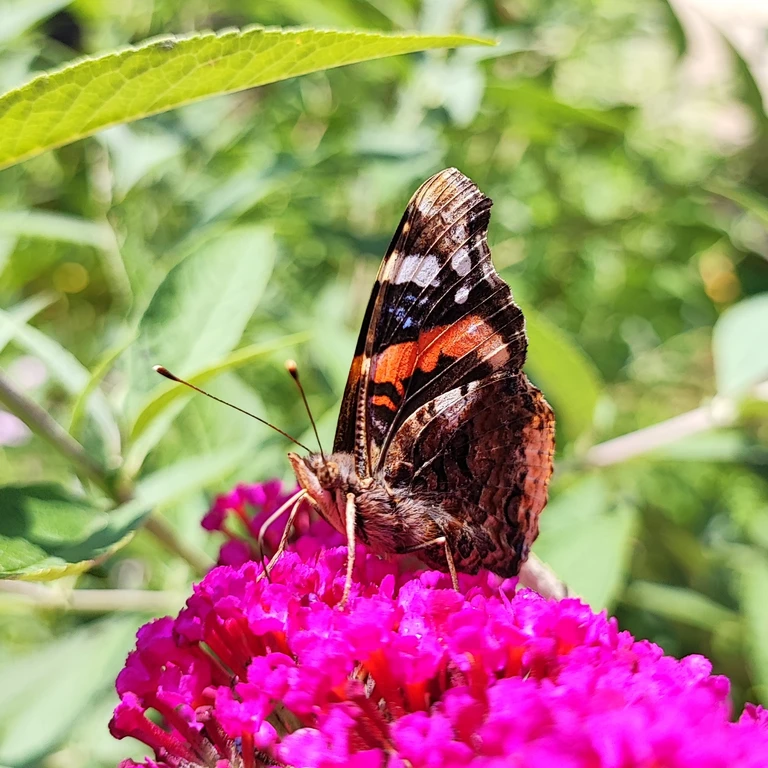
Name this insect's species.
Vanessa atalanta
